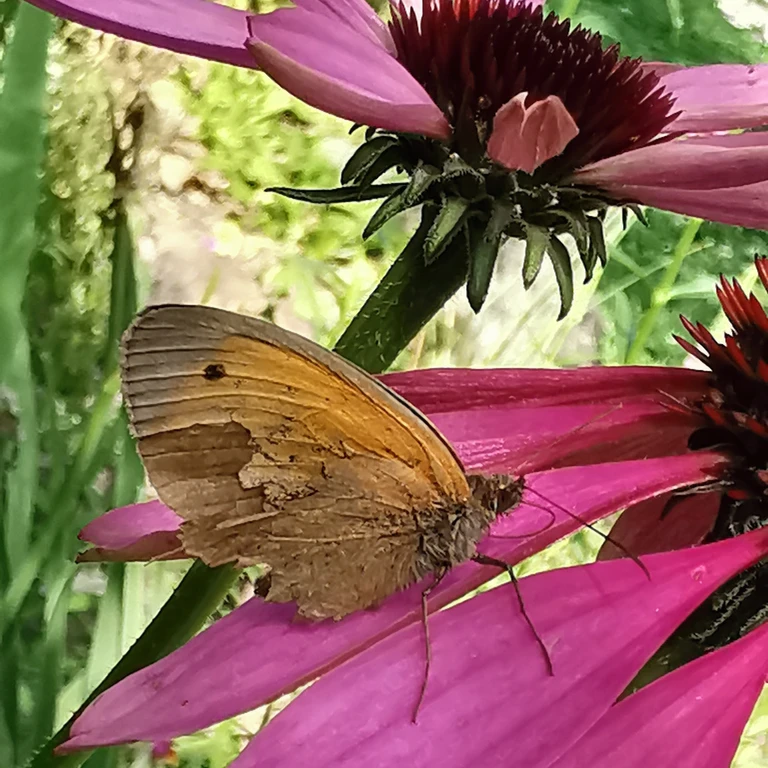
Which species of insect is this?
Maniola jurtina
